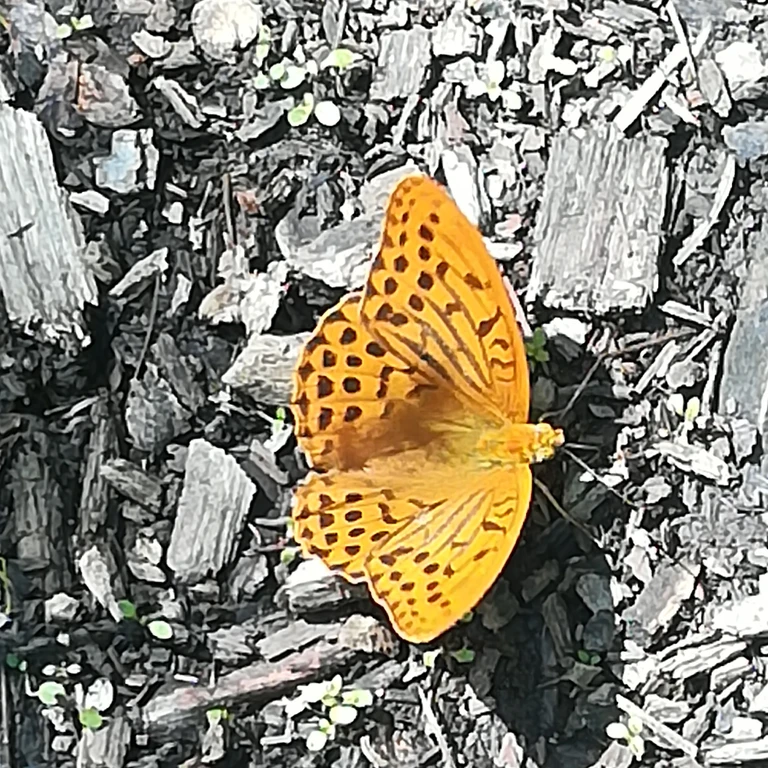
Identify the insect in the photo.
Argynnis paphia
